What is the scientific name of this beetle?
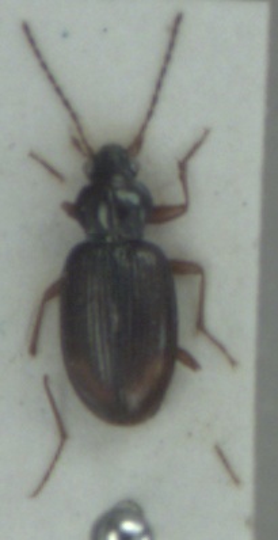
Bembidion lunatum
